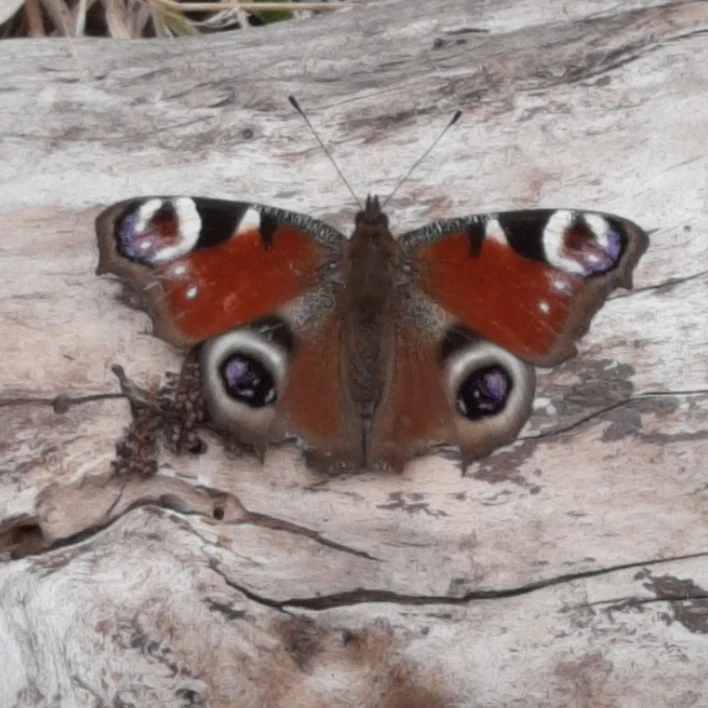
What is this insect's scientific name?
Aglais io
